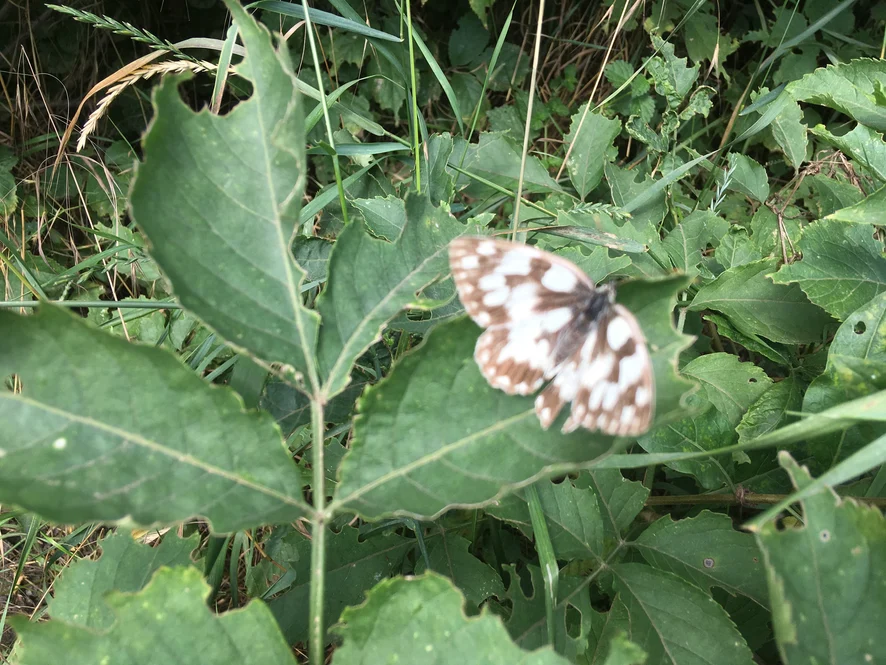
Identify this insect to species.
Melanargia galathea
